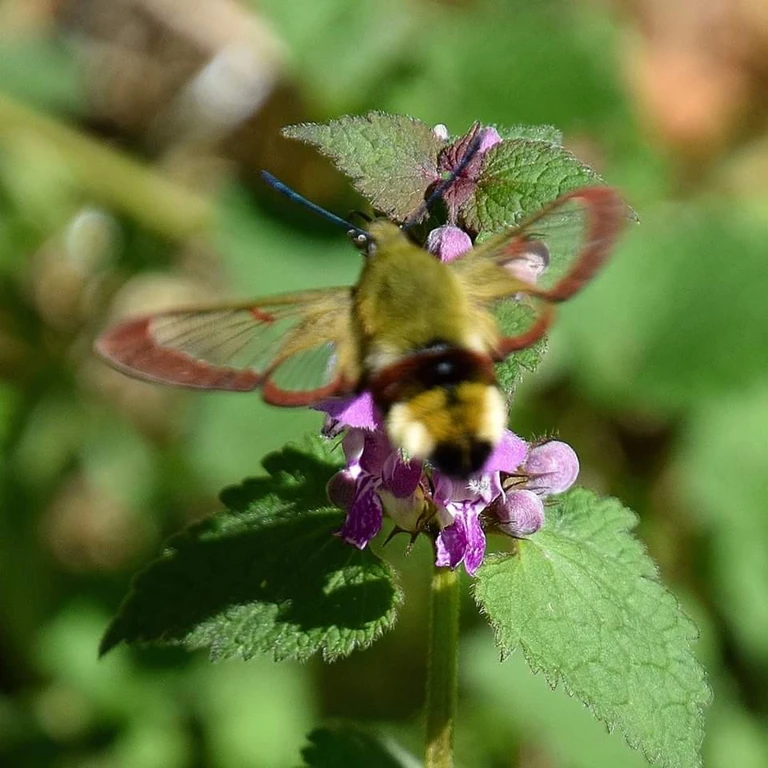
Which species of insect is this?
Hemaris fuciformis
